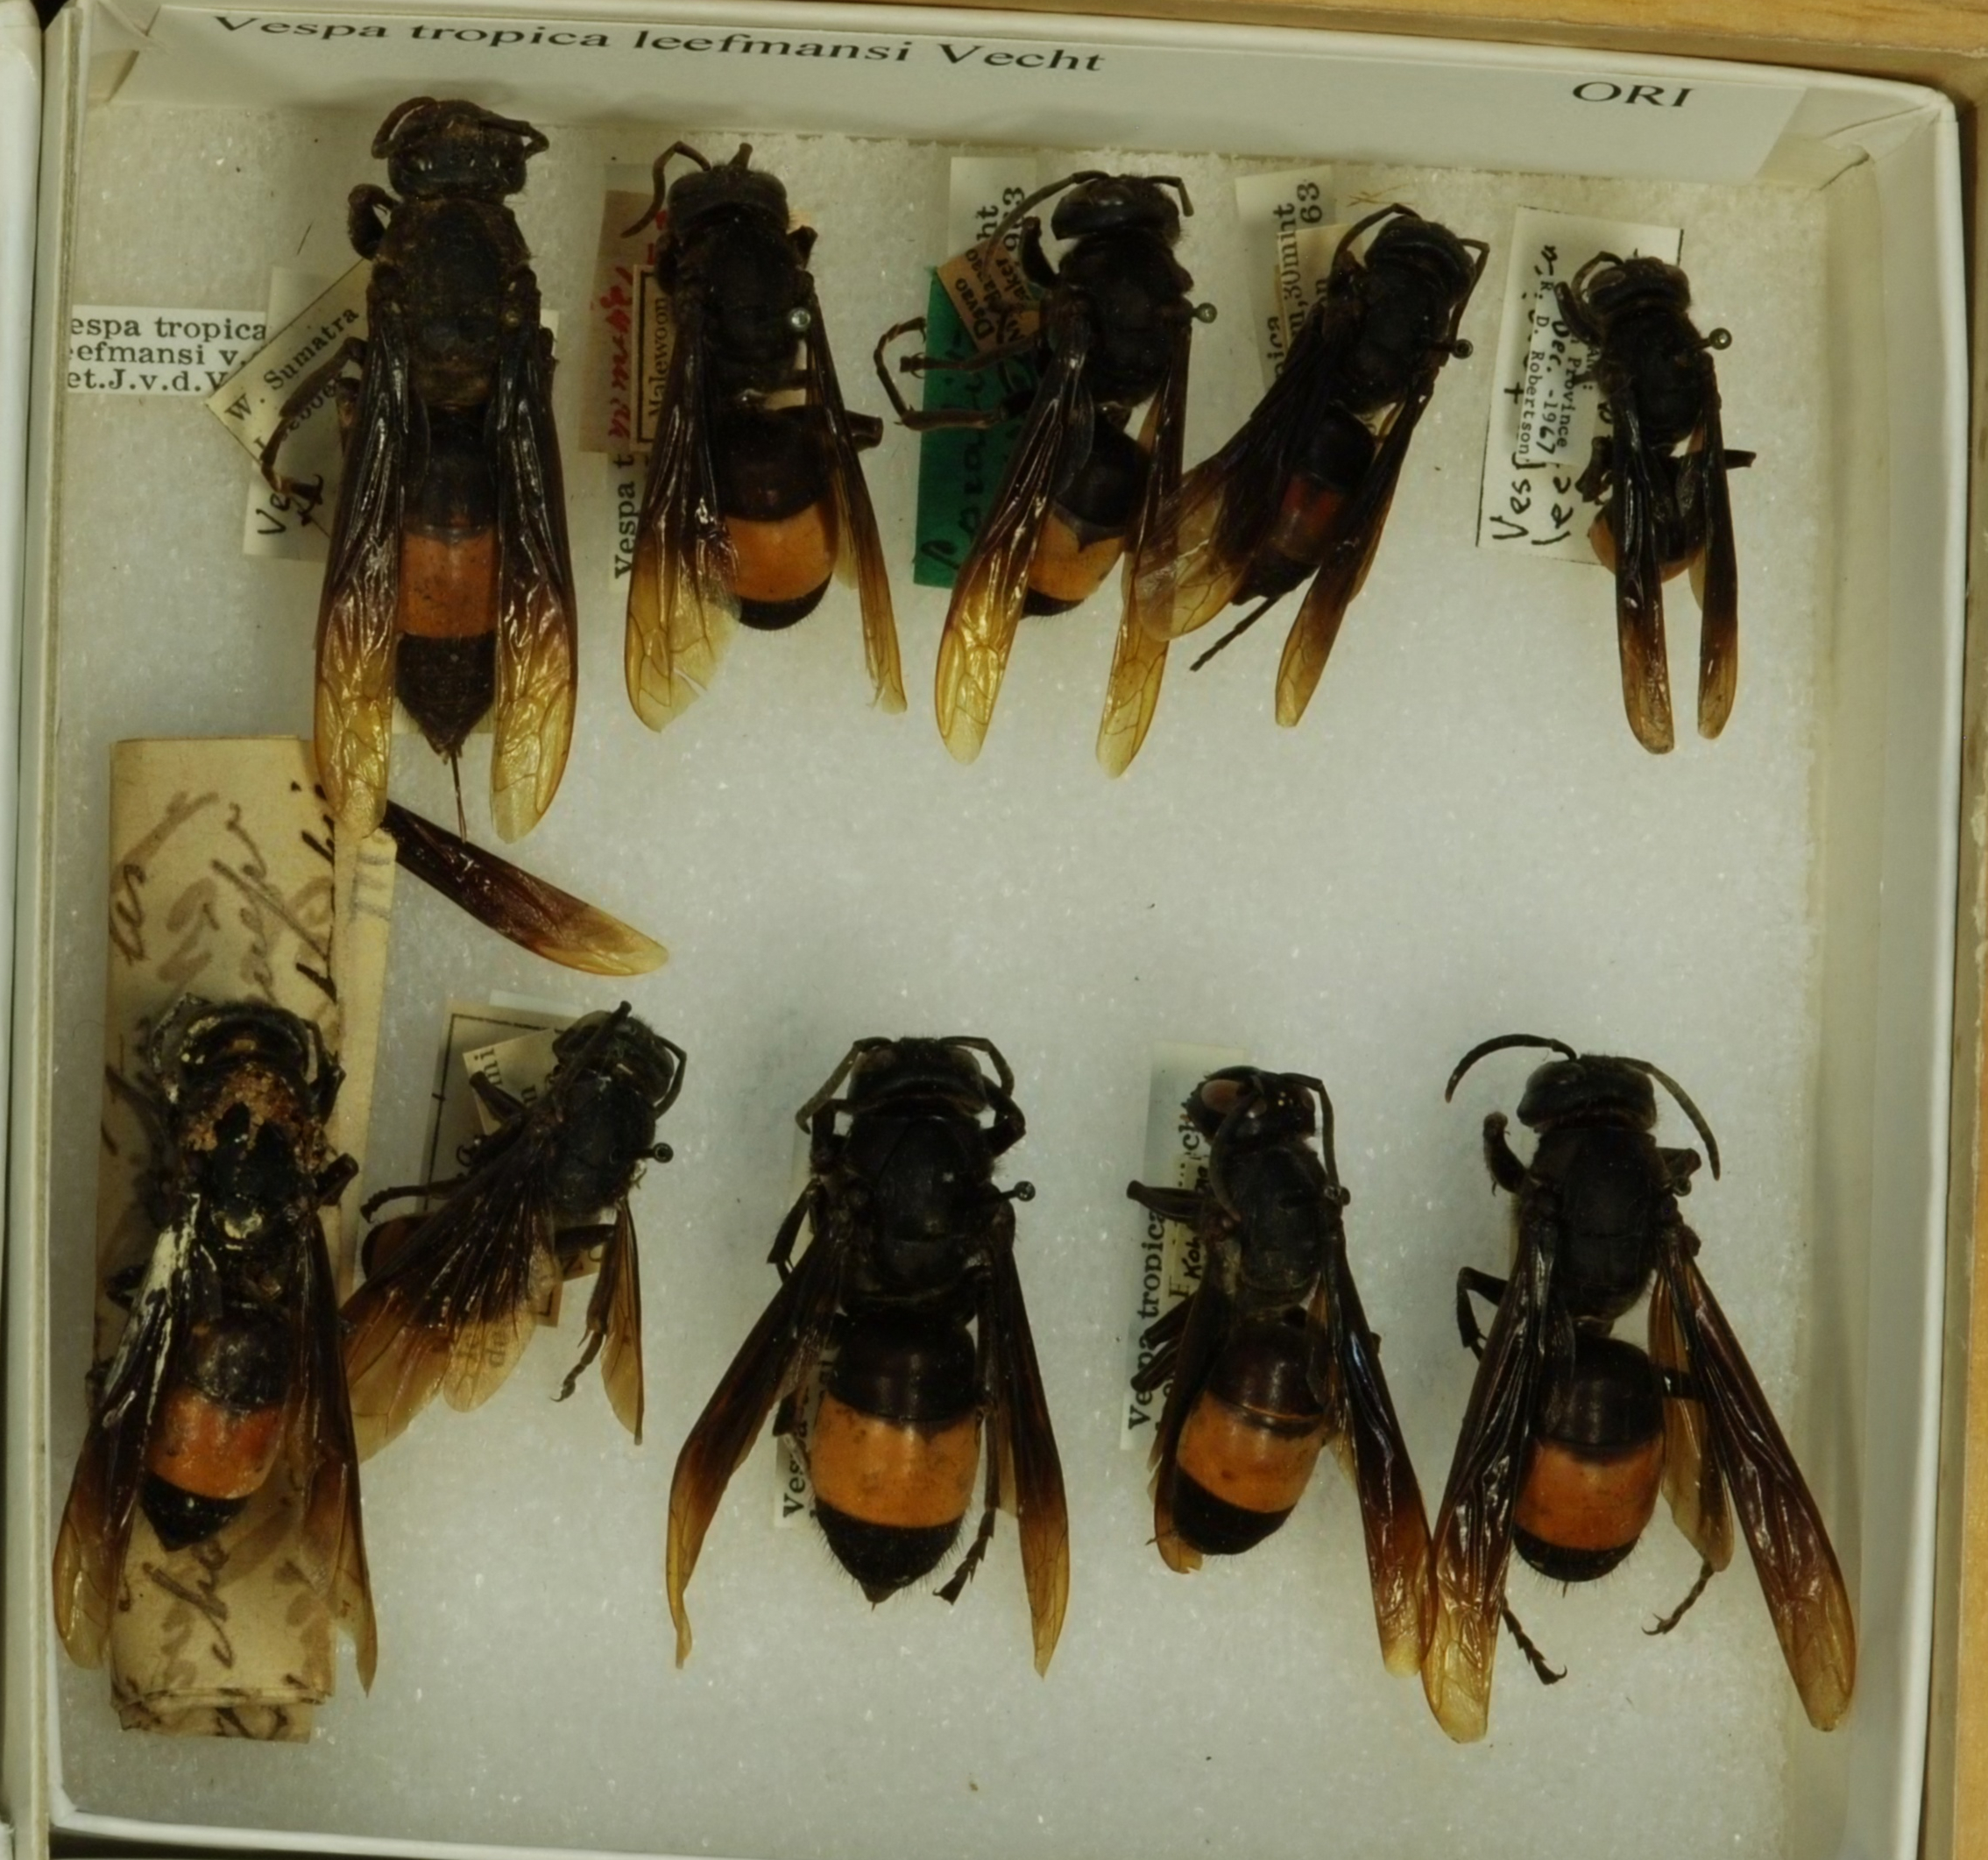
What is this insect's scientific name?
Vespa tropica
